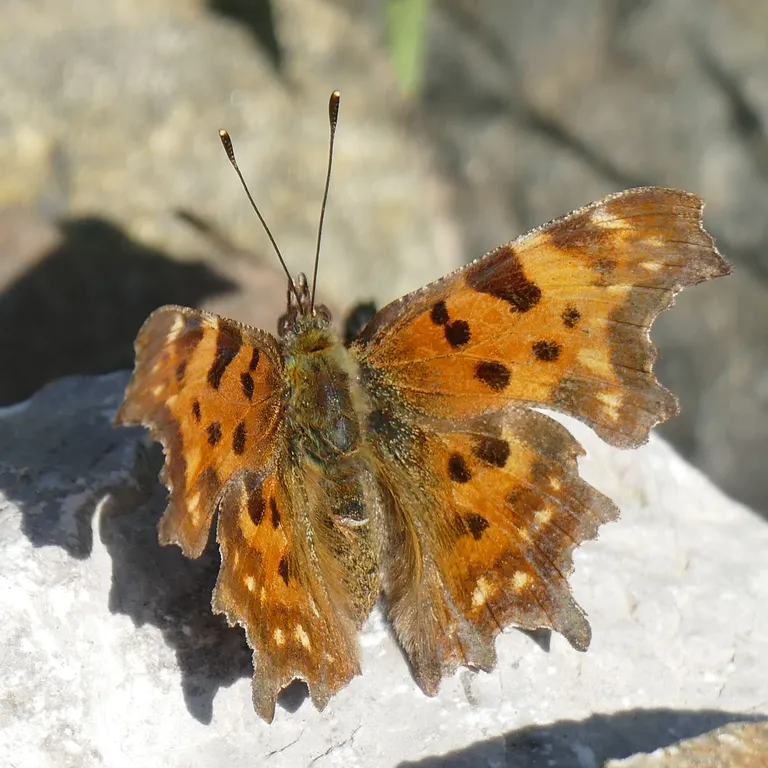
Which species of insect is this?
Polygonia c-album
